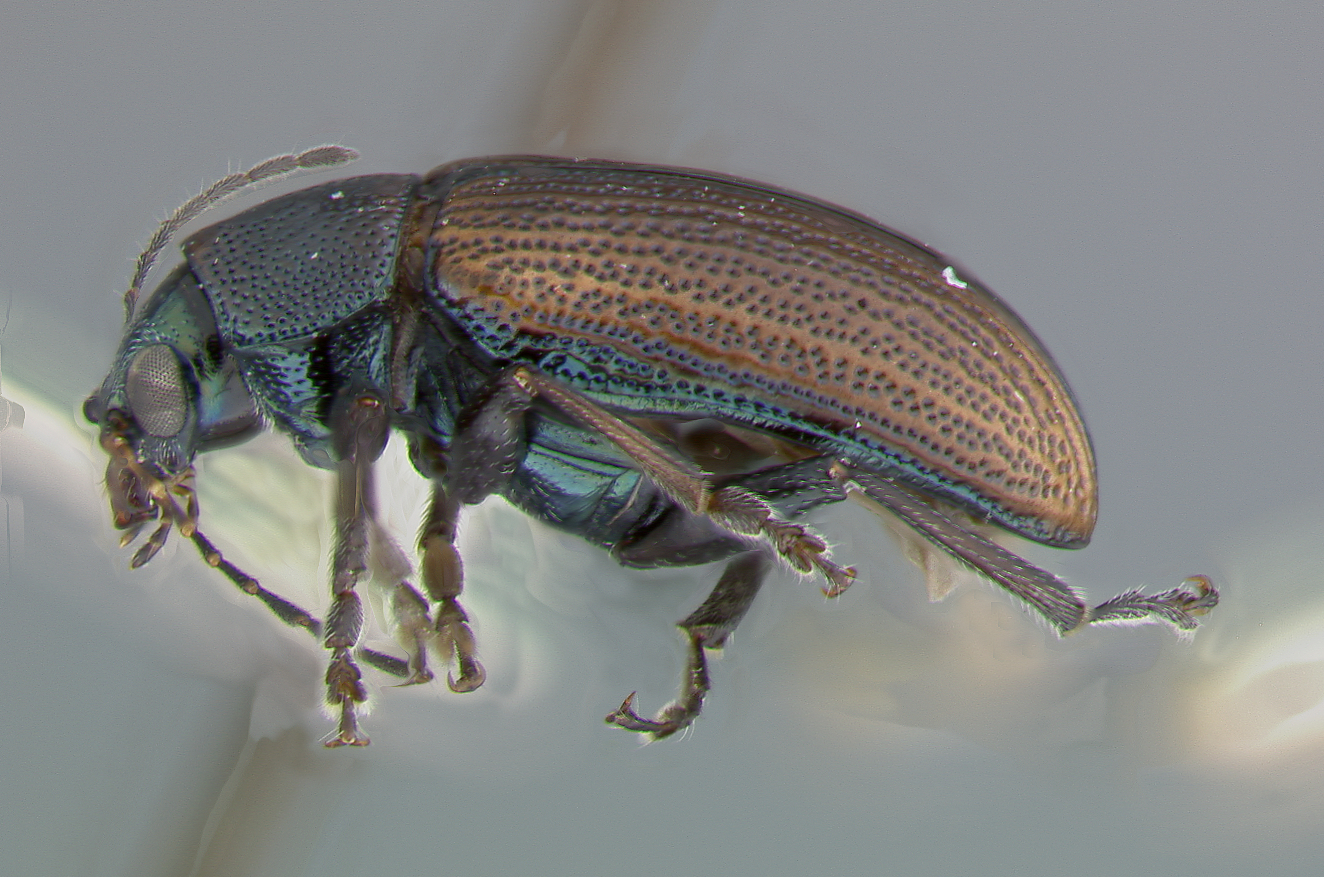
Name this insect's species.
Colaspis melaina
